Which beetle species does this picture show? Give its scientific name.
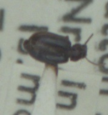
Bradycellus ruficollis
